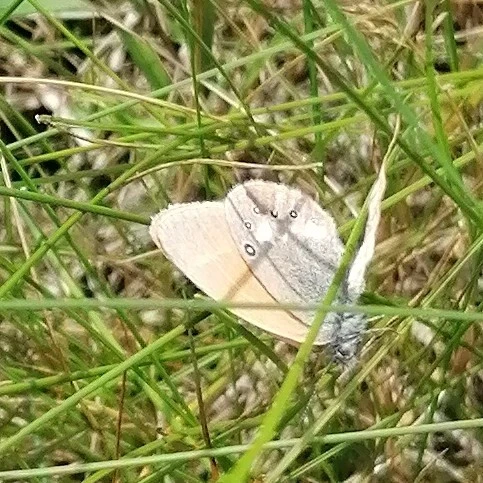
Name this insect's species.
Coenonympha glycerion (also Coenonympha iphis)
